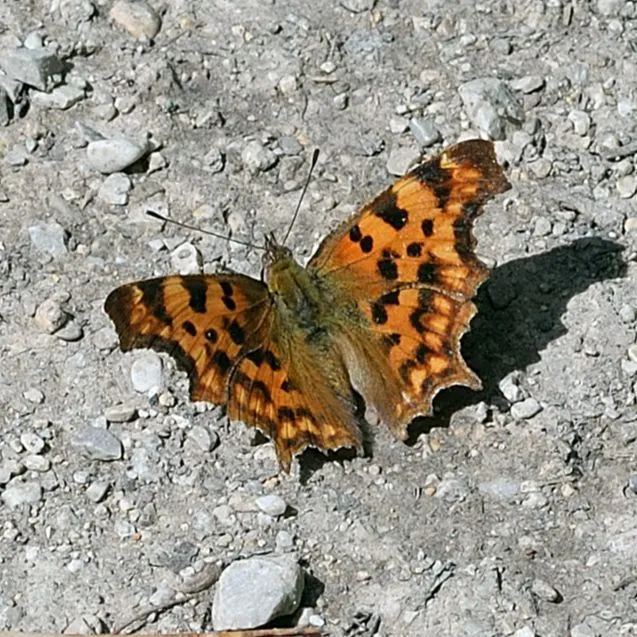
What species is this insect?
Polygonia c-album
